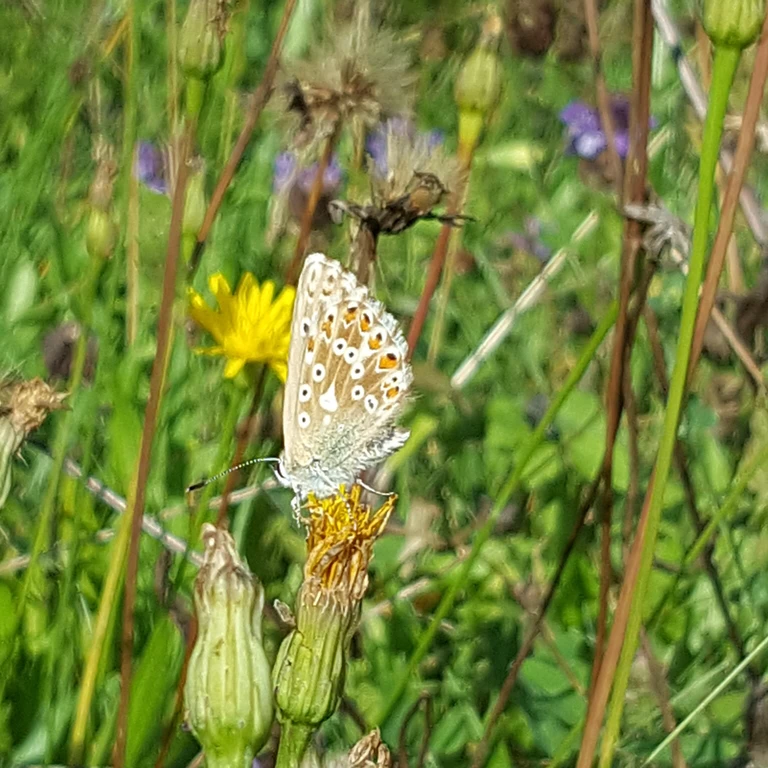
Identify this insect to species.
Lysandra coridon
